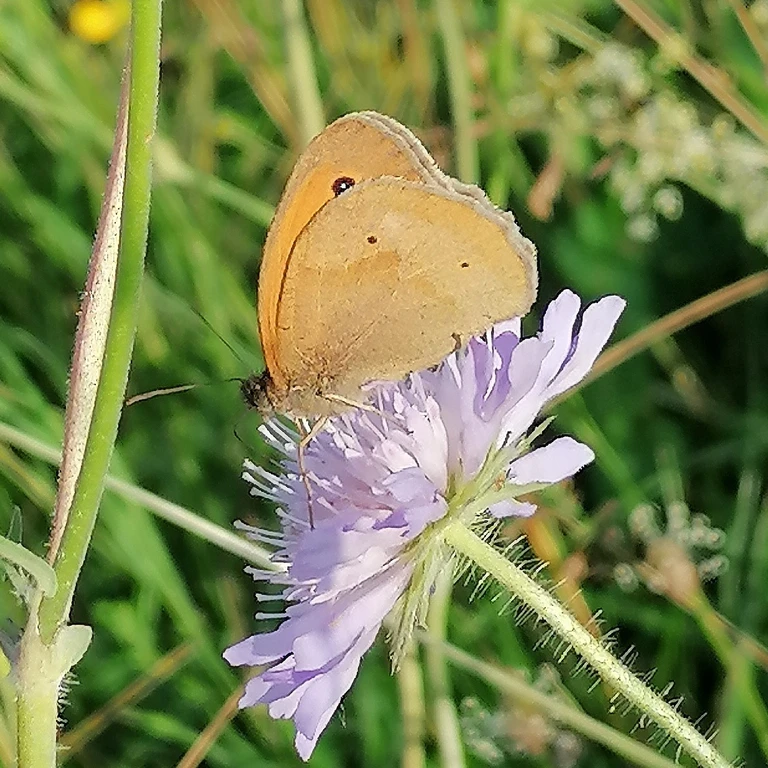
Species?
Maniola jurtina
